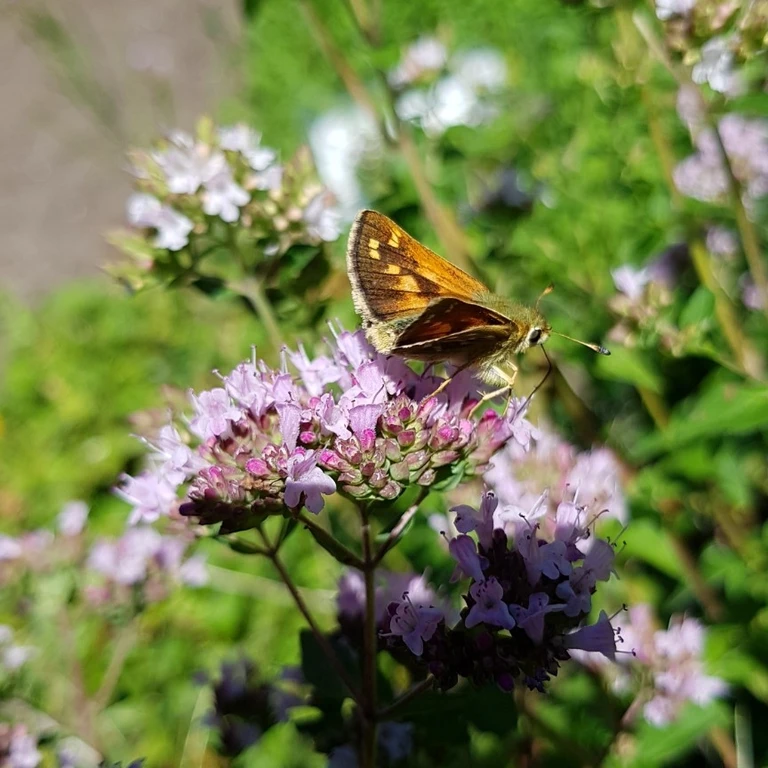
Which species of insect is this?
Ochlodes sylvanus (also Ochlodes venata)
